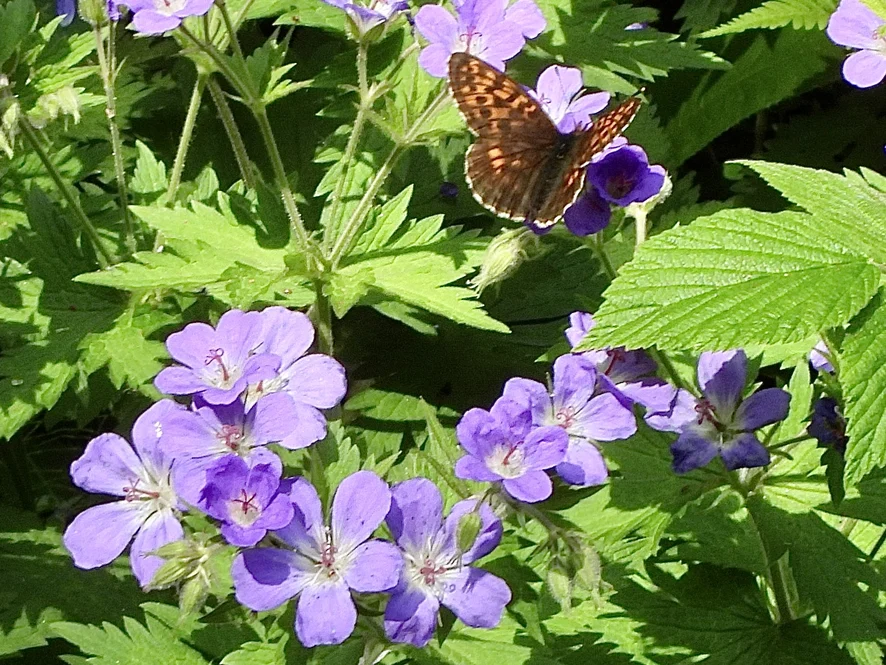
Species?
Boloria thore
